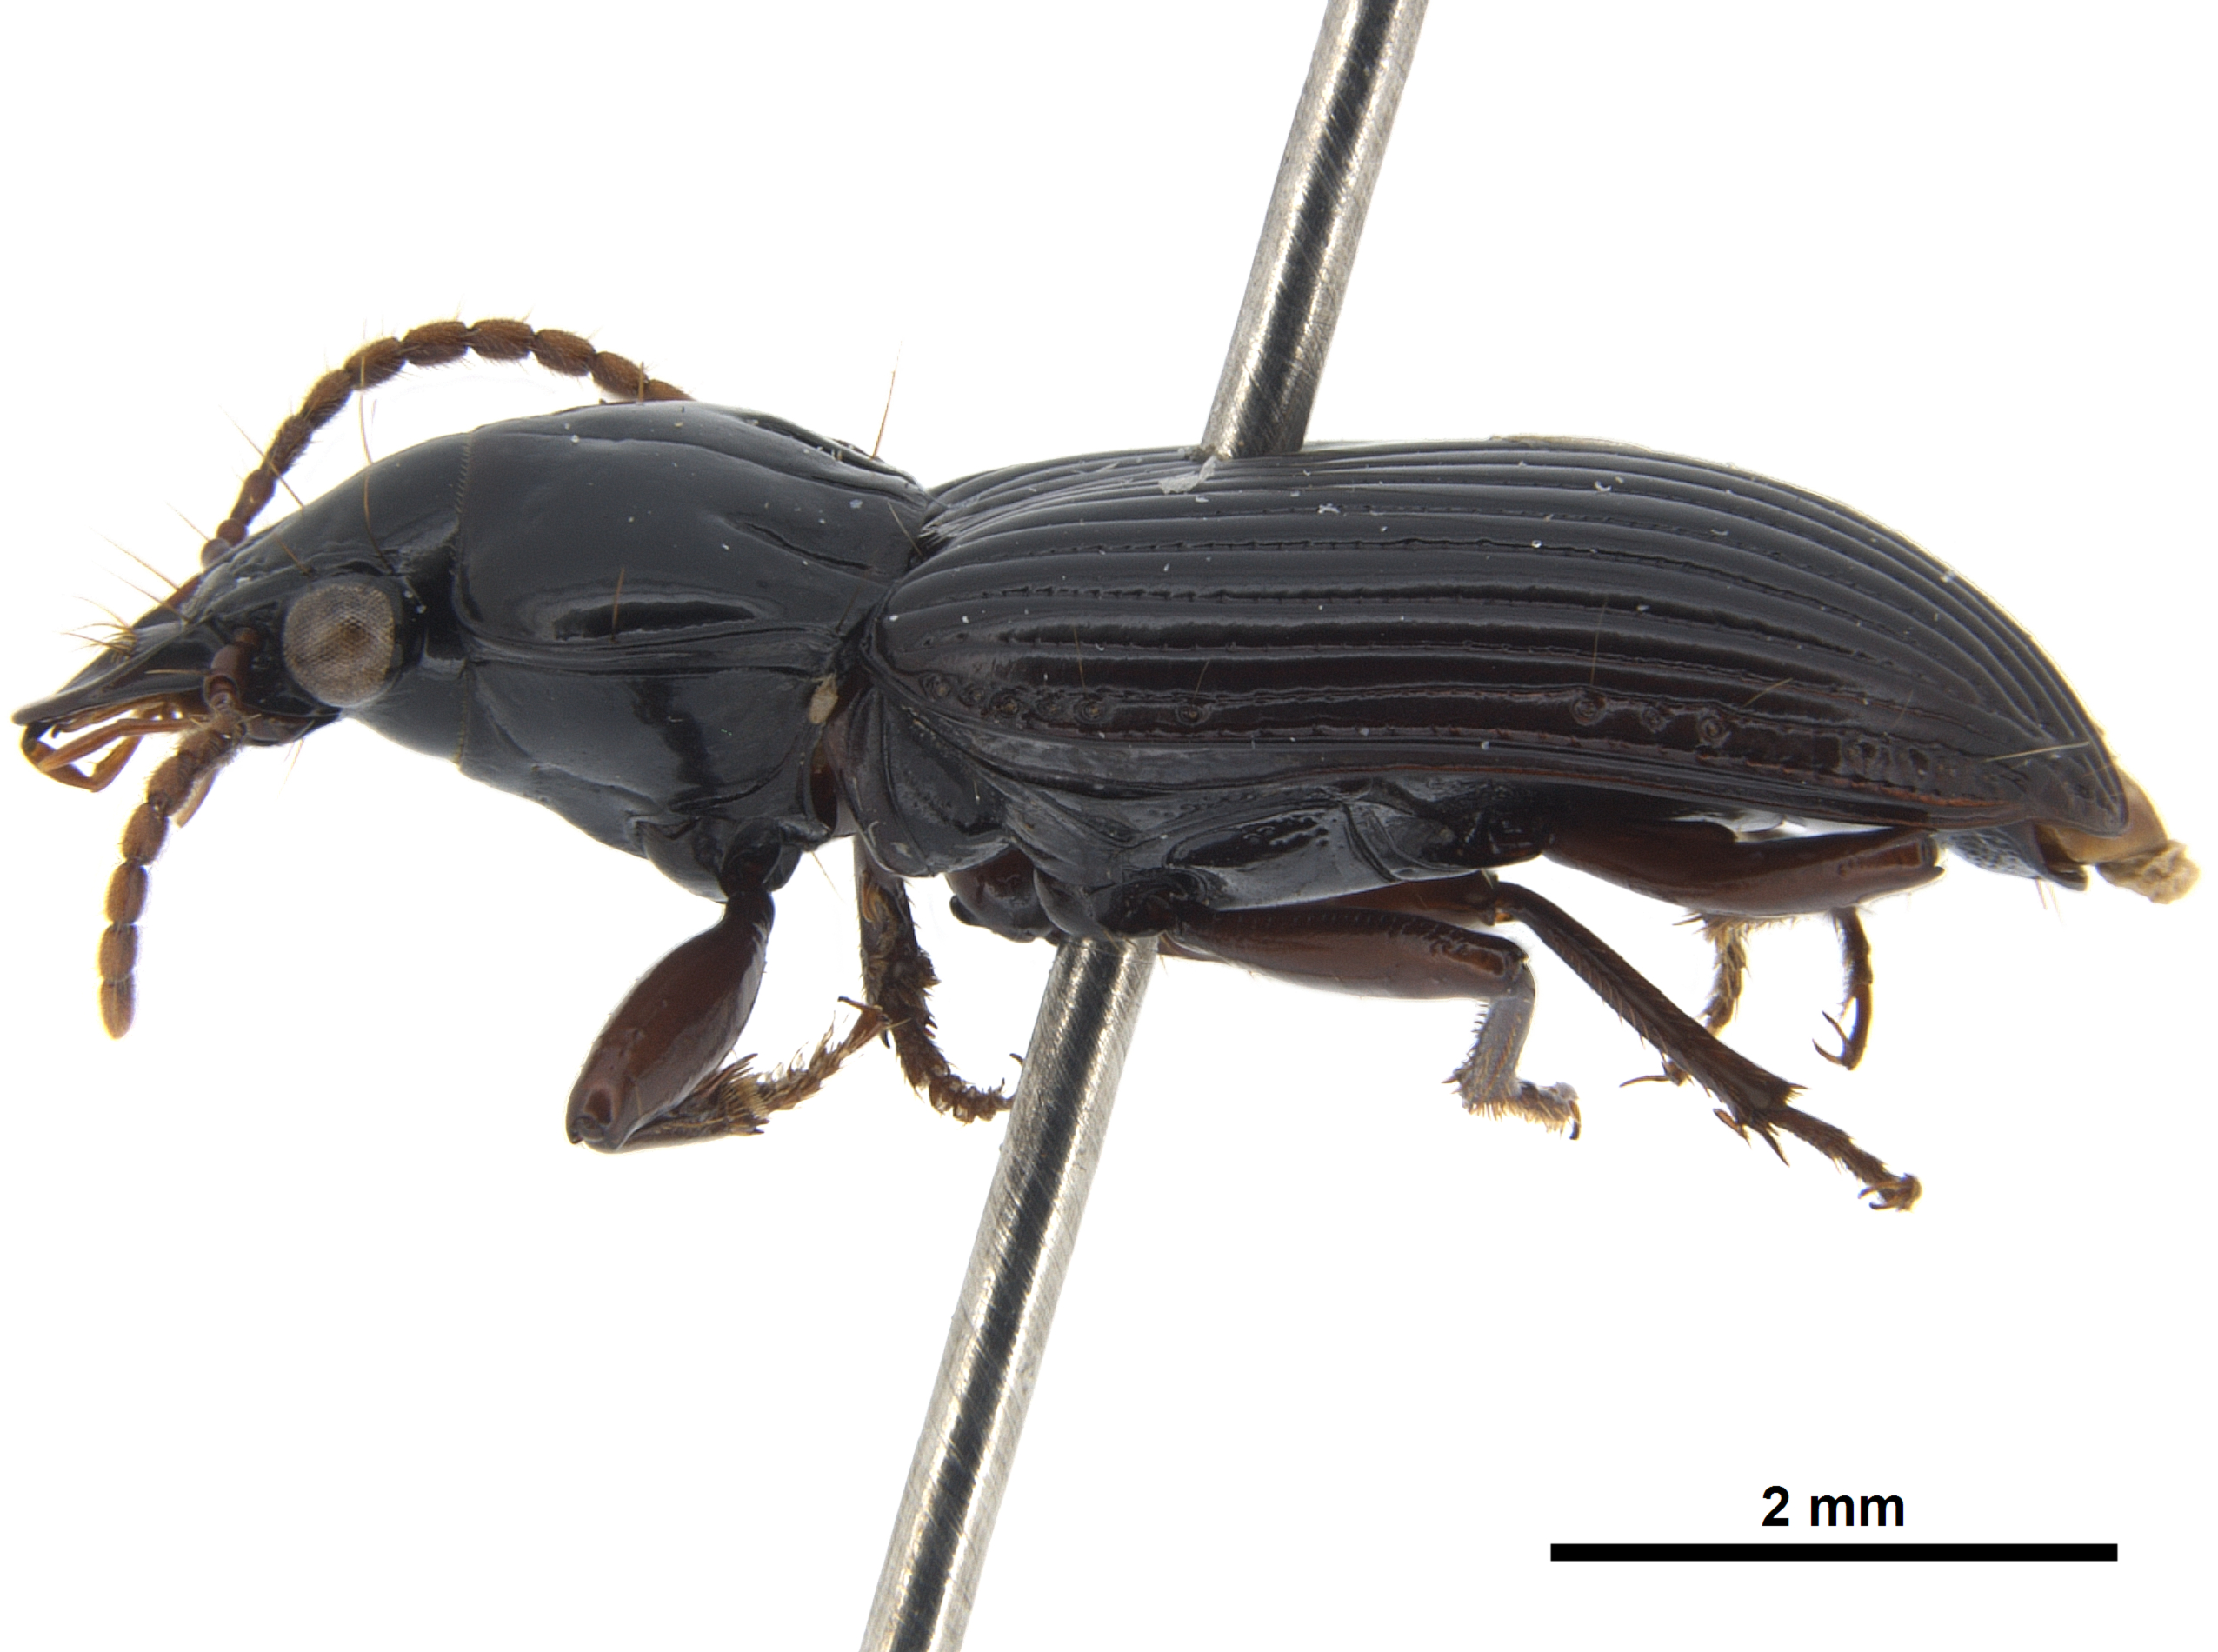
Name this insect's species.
Caelostomus amaroides
